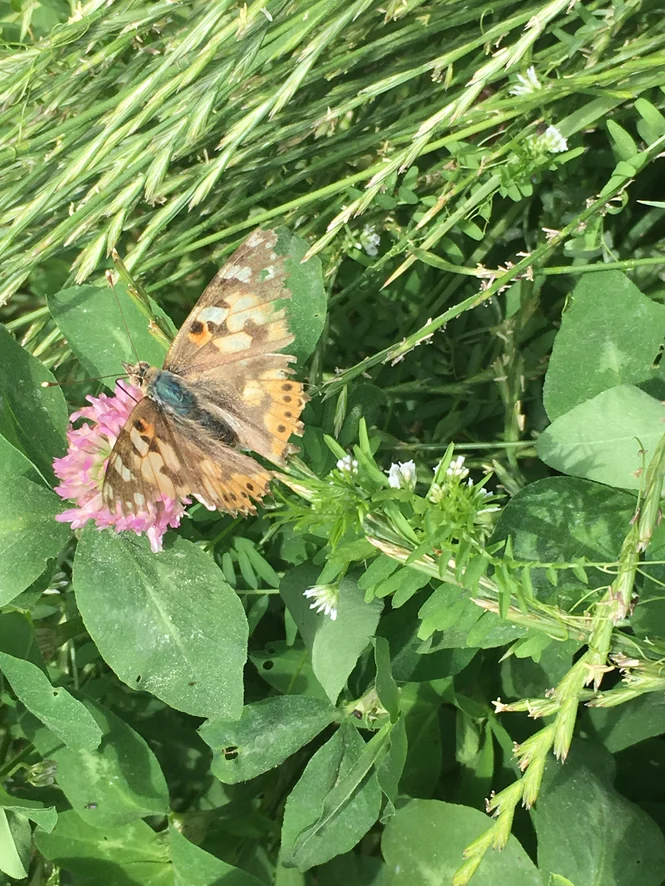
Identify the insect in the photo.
Vanessa cardui
